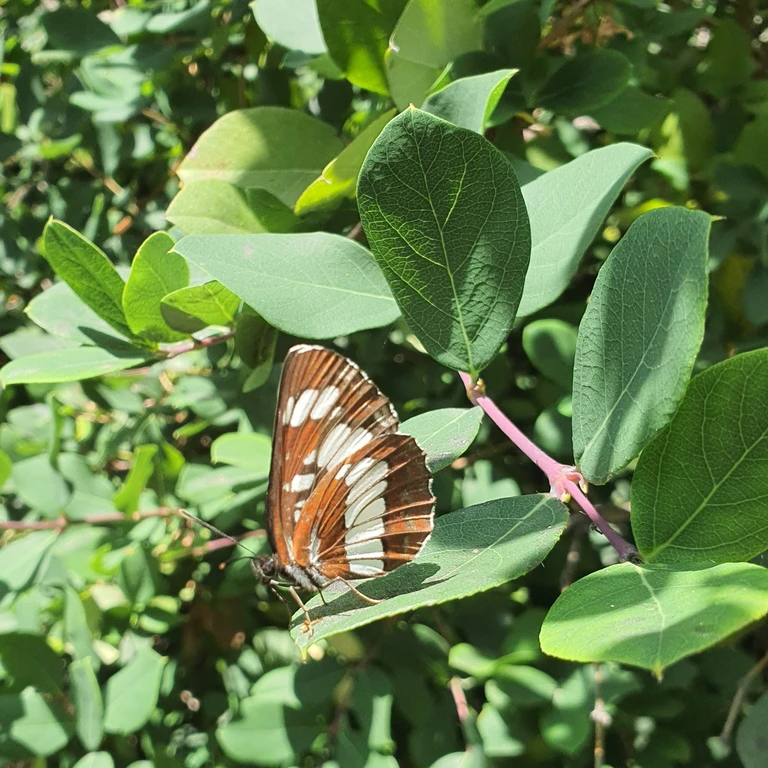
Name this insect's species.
Neptis rivularis
